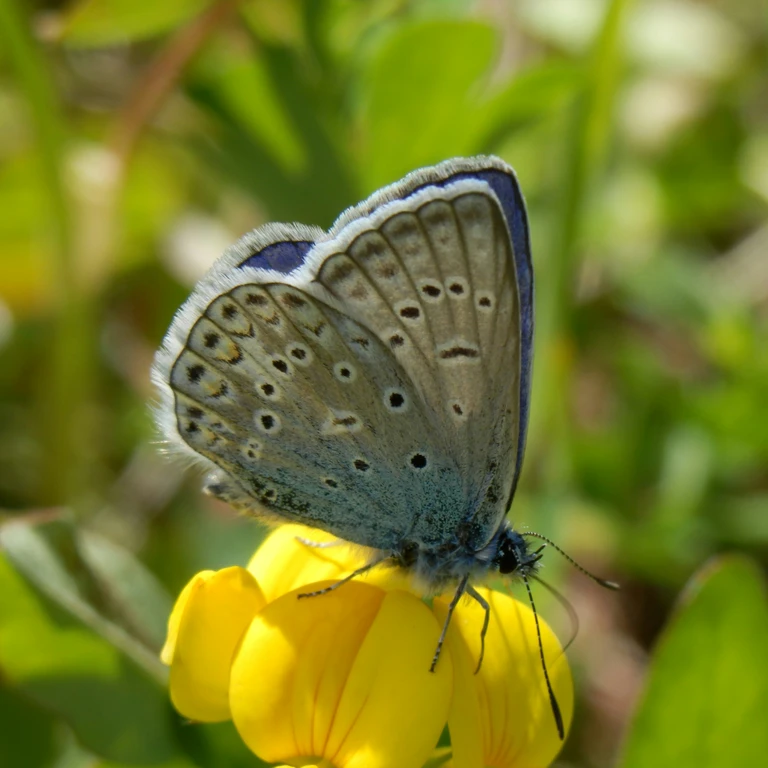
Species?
Polyommatus icarus
